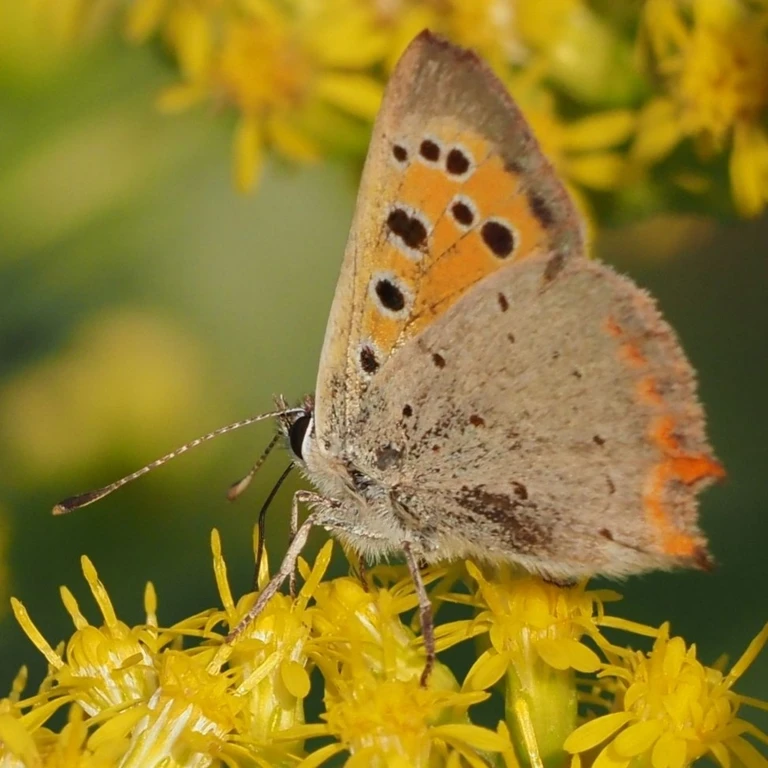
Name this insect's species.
Lycaena phlaeas
